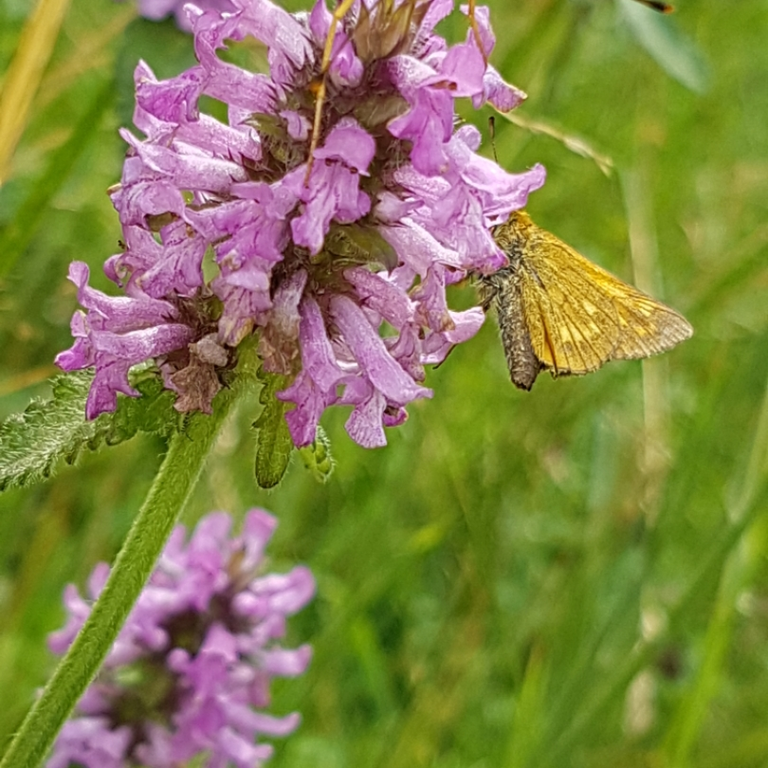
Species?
Ochlodes sylvanus (also Ochlodes venata)
